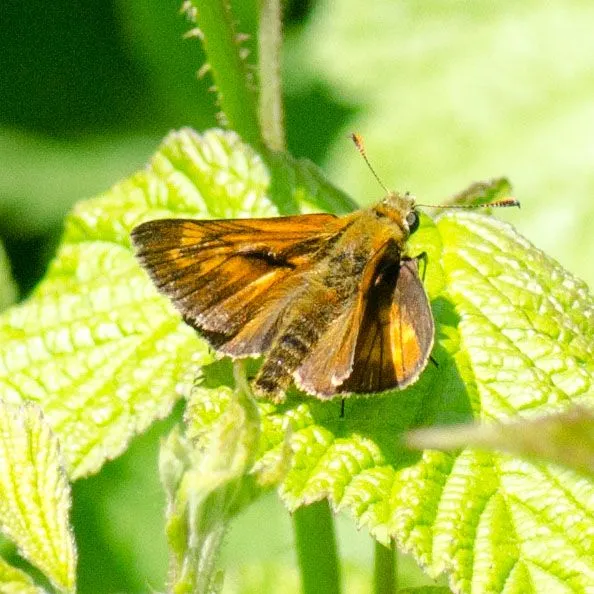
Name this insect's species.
Ochlodes sylvanus (also Ochlodes venata)
